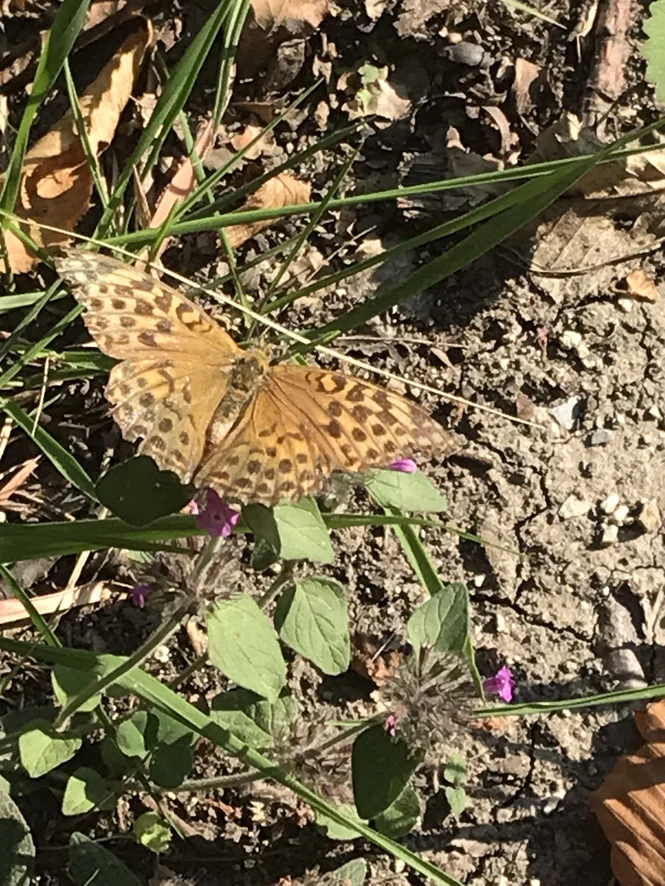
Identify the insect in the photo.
Argynnis paphia
